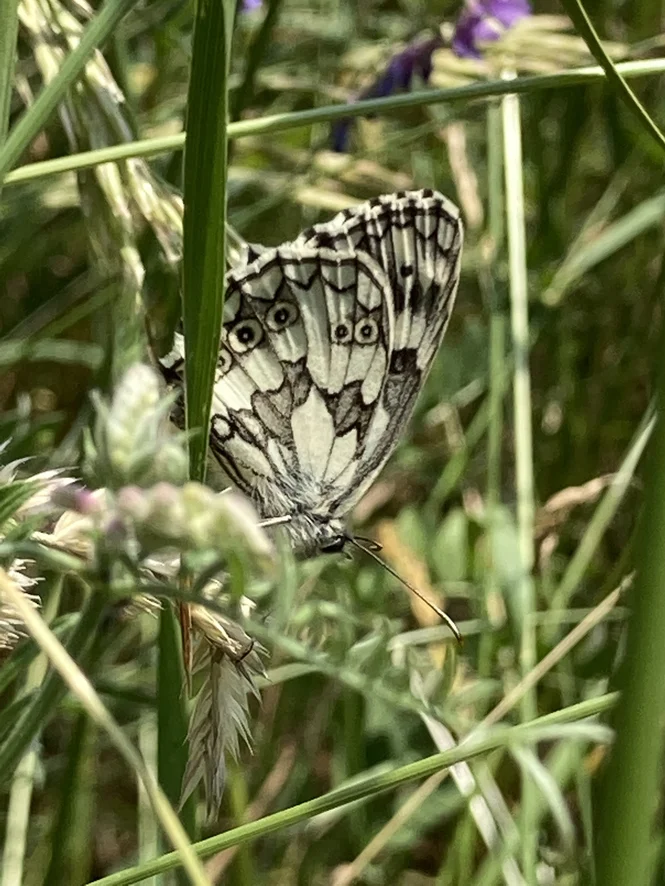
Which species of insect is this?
Melanargia galathea
